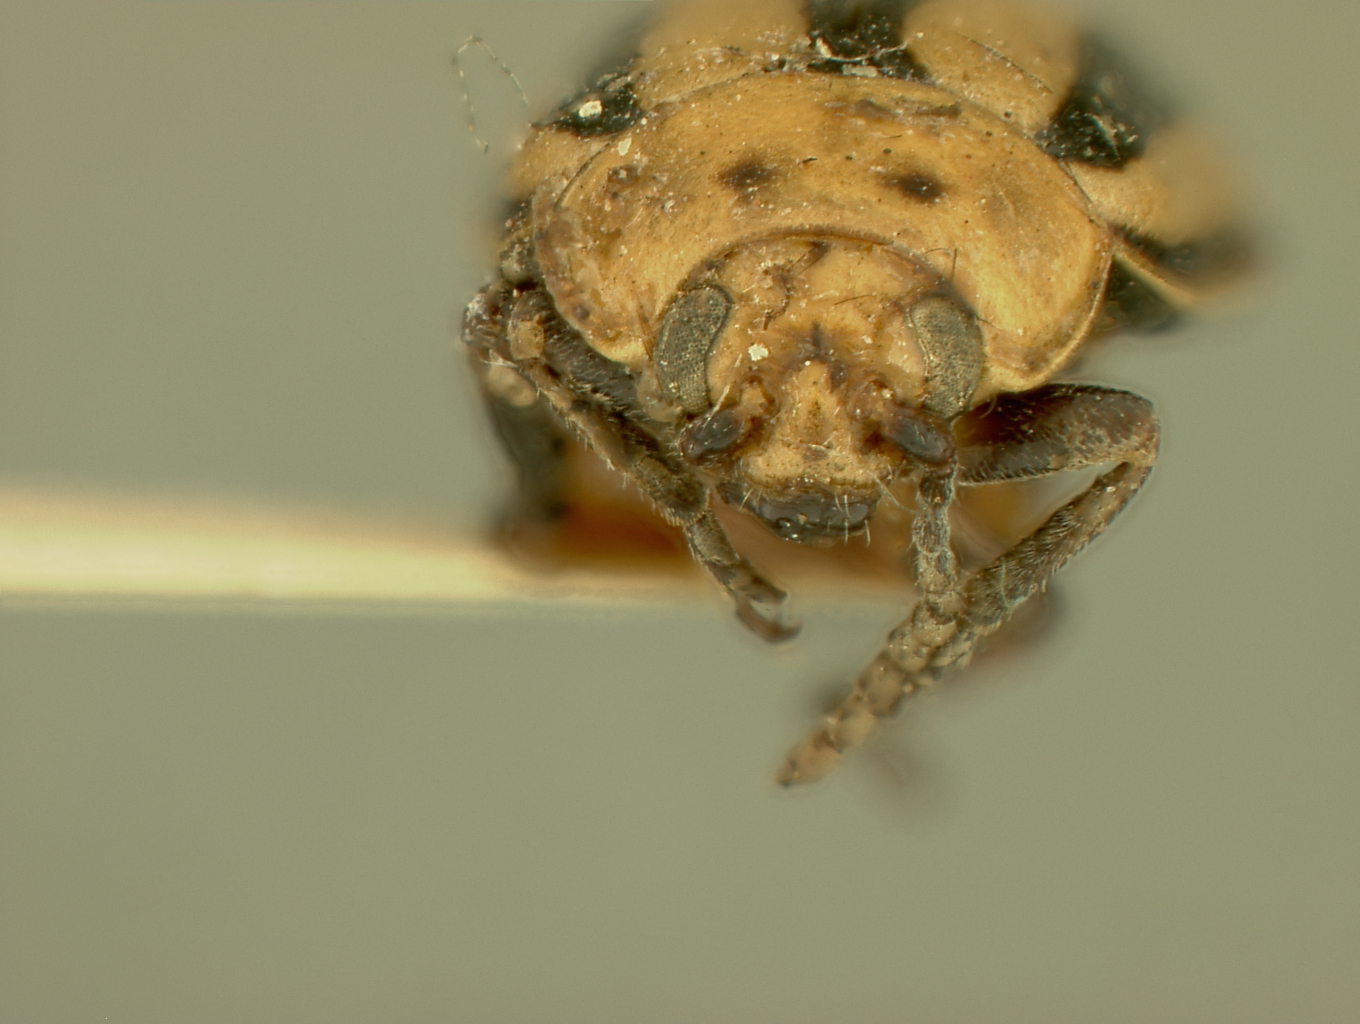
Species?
Lactica davisi
